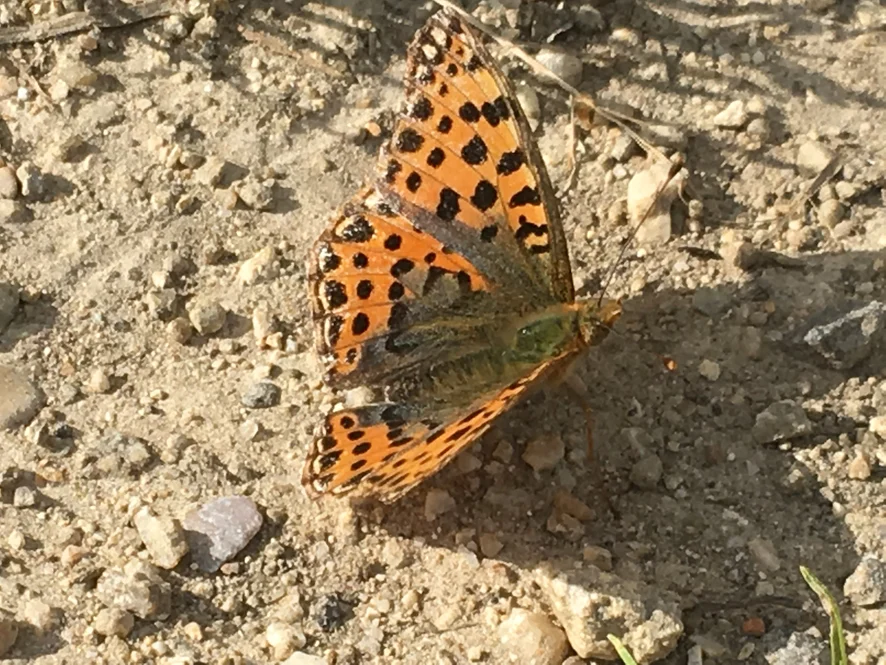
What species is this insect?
Issoria lathonia
